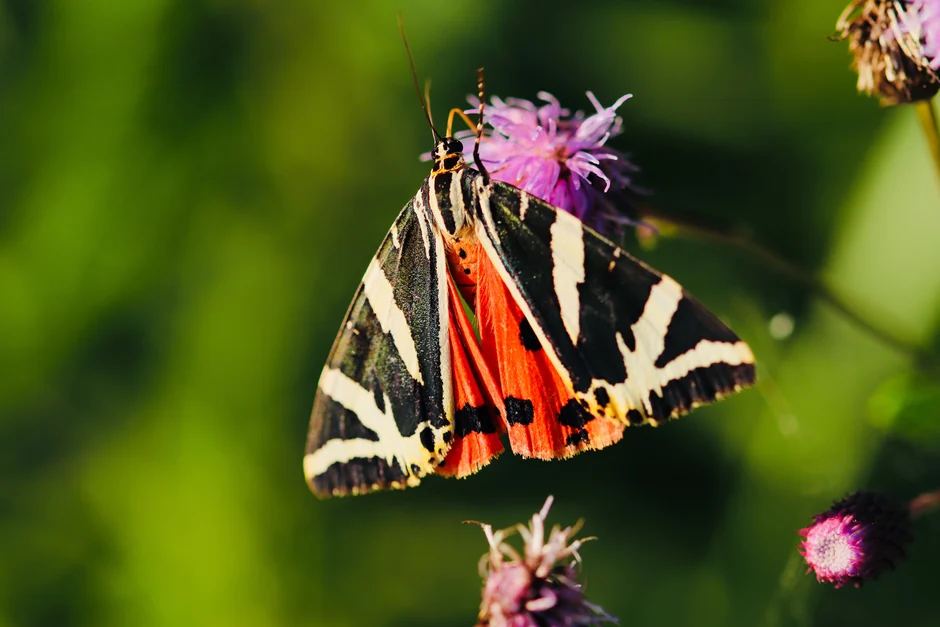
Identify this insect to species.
Euplagia quadripunctaria
